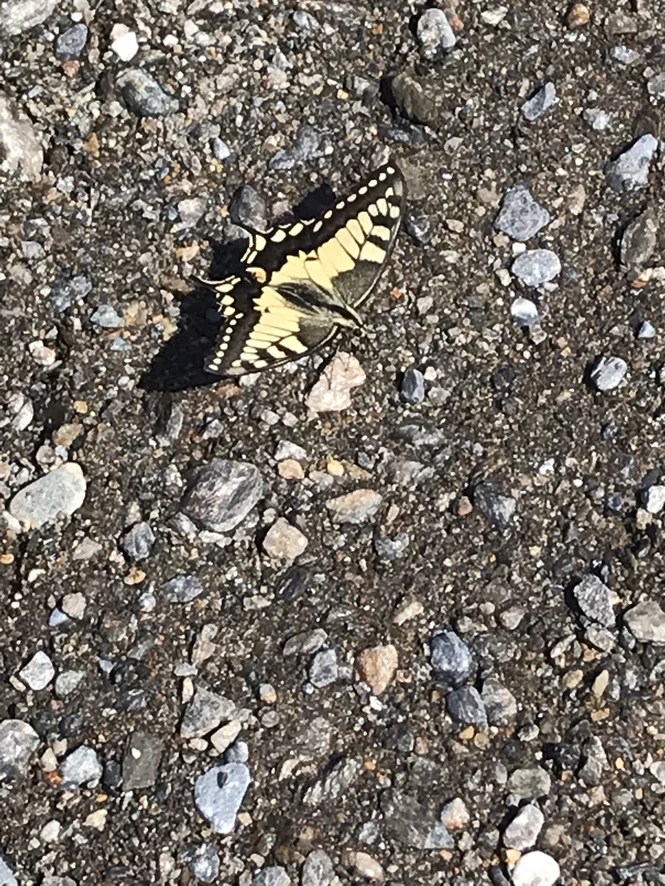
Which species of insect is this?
Papilio machaon
